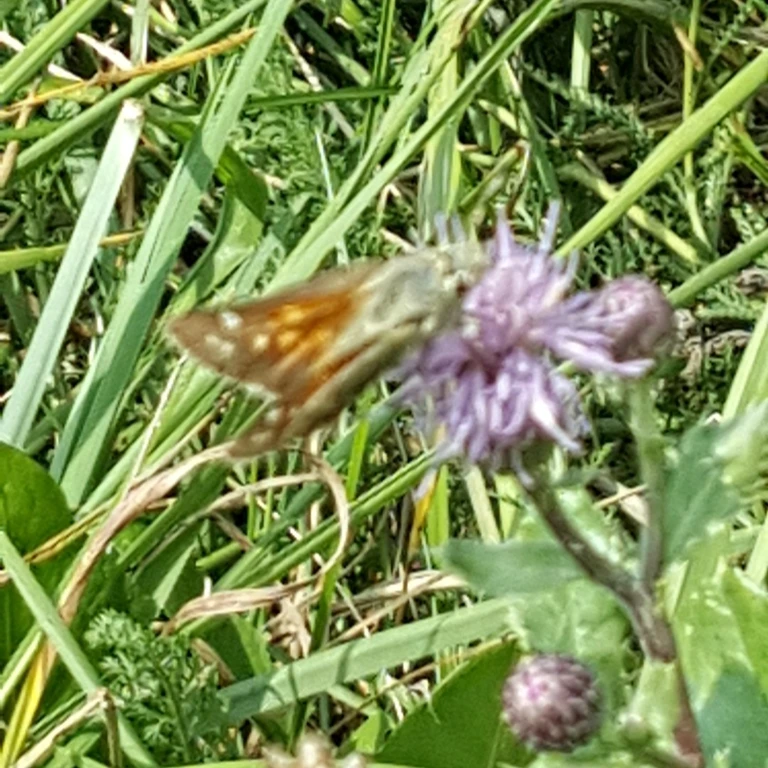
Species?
Hesperia comma
